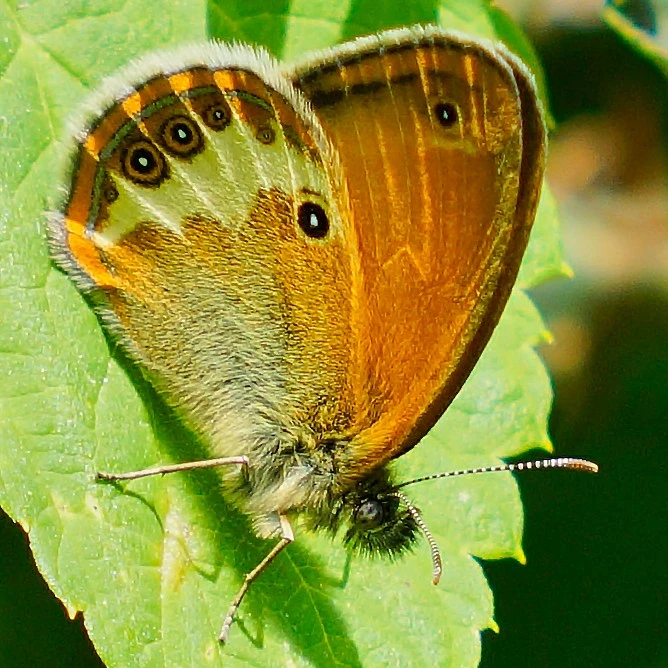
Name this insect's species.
Coenonympha arcania
